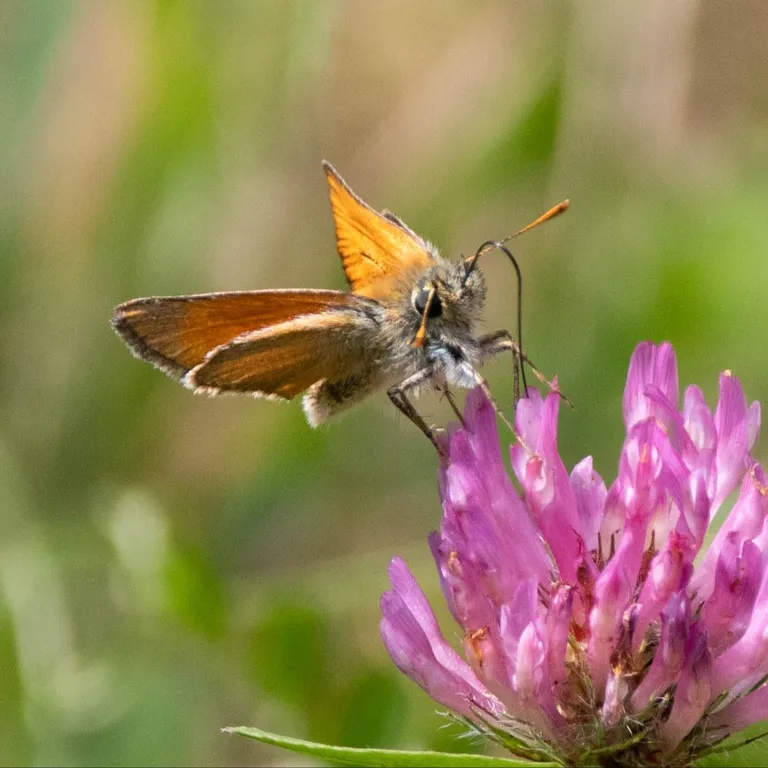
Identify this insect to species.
Thymelicus sylvestris
